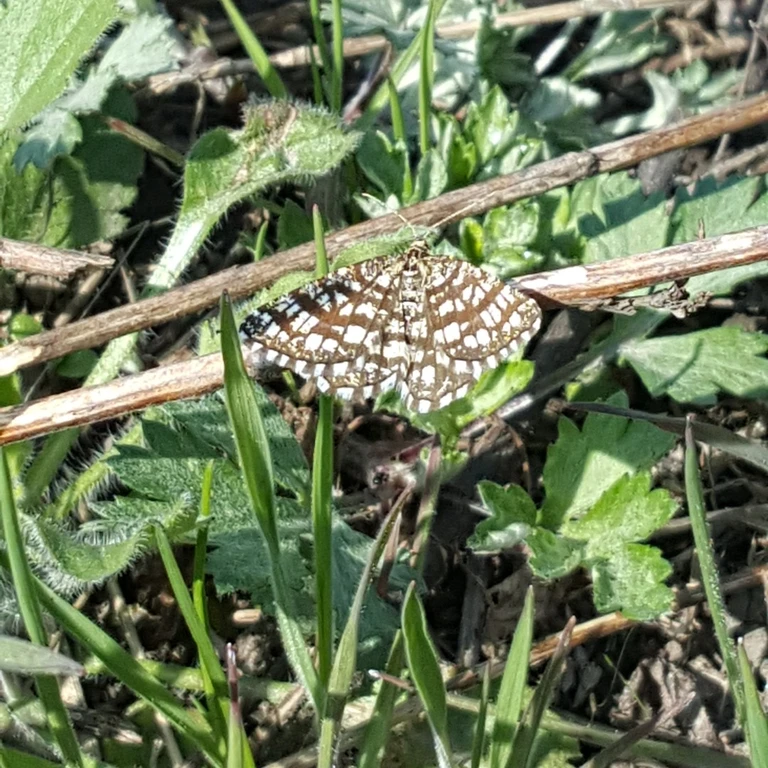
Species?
Chiasmia clathrata
